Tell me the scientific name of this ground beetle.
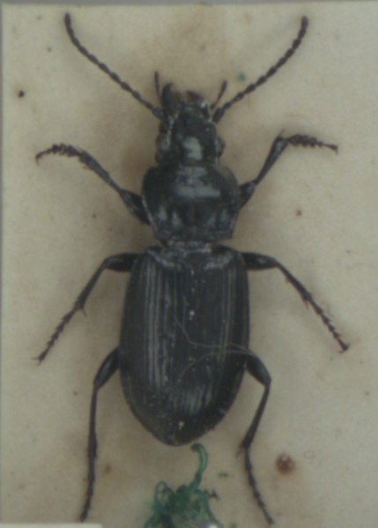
Pterostichus adstrictus
